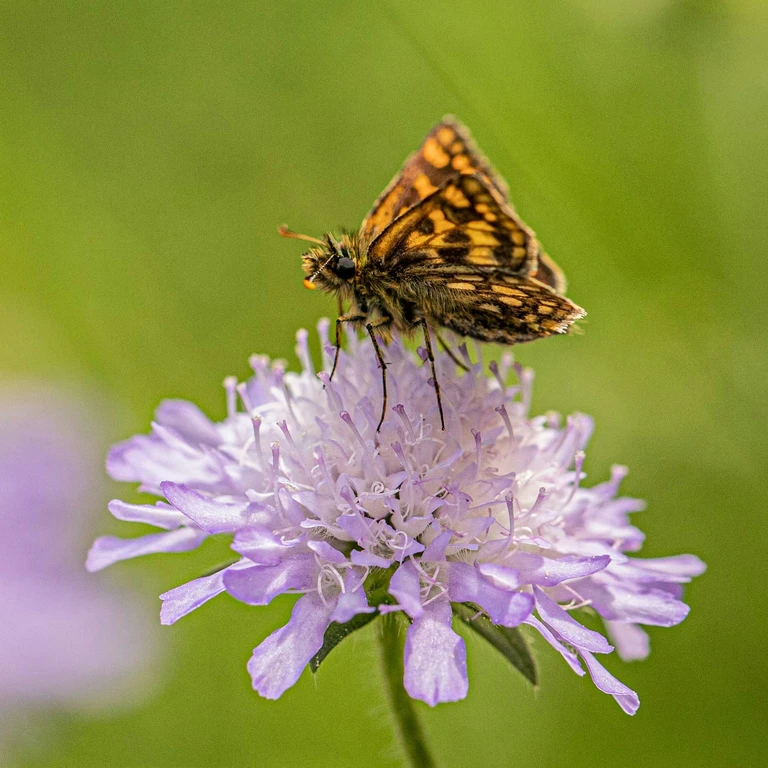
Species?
Carterocephalus palaemon
